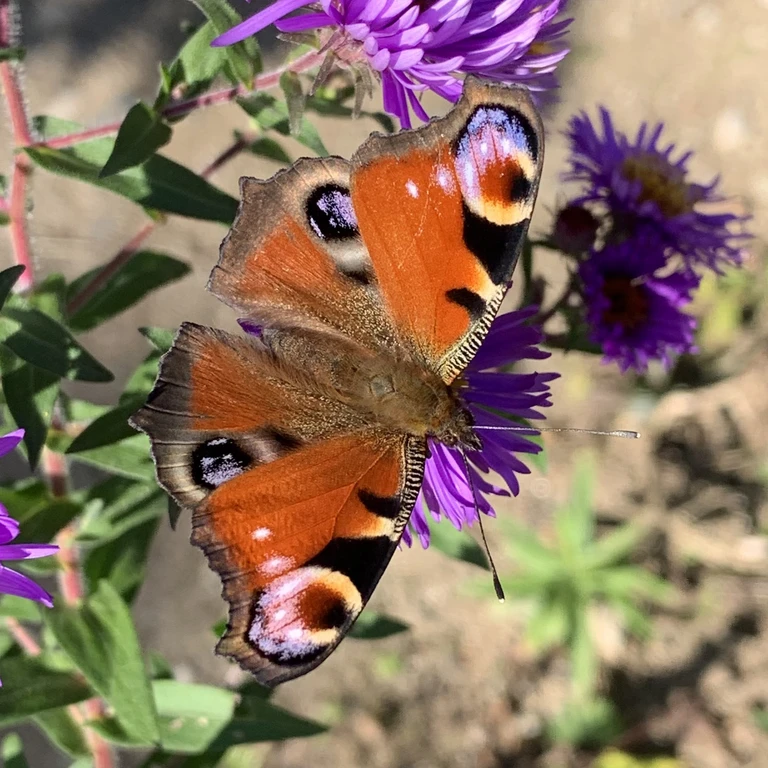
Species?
Aglais io
